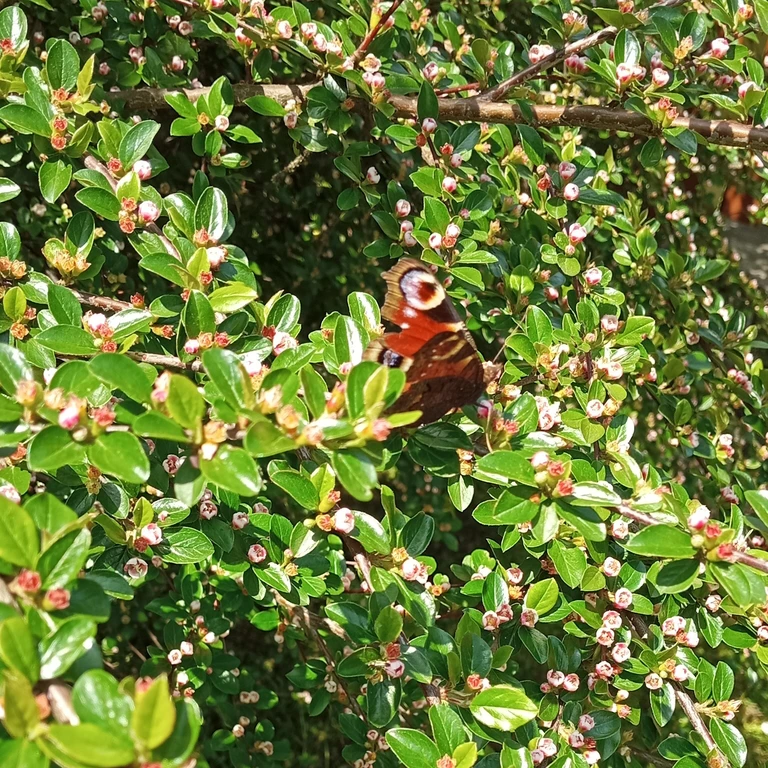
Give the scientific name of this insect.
Aglais io
